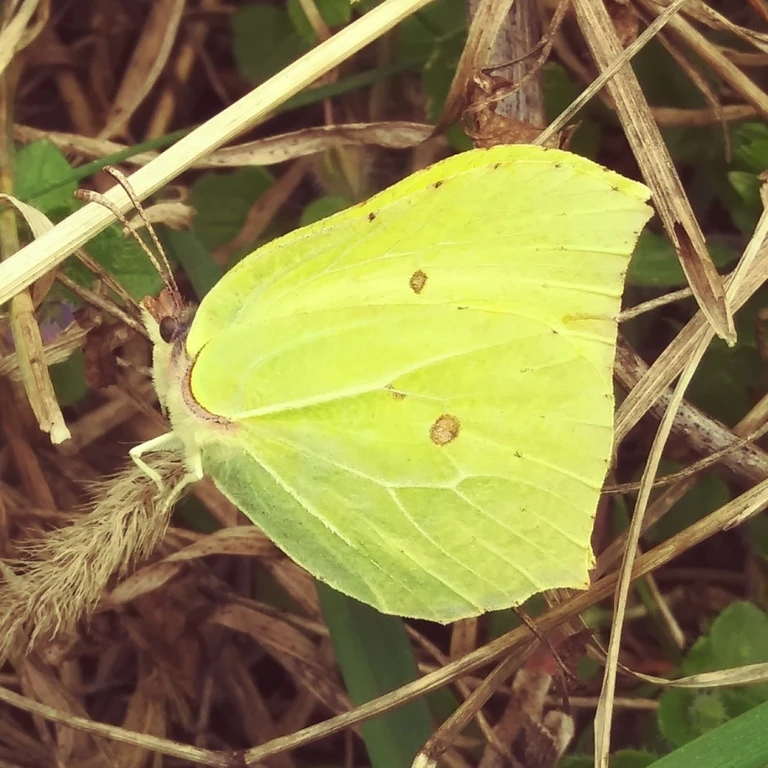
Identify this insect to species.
Gonepteryx rhamni
